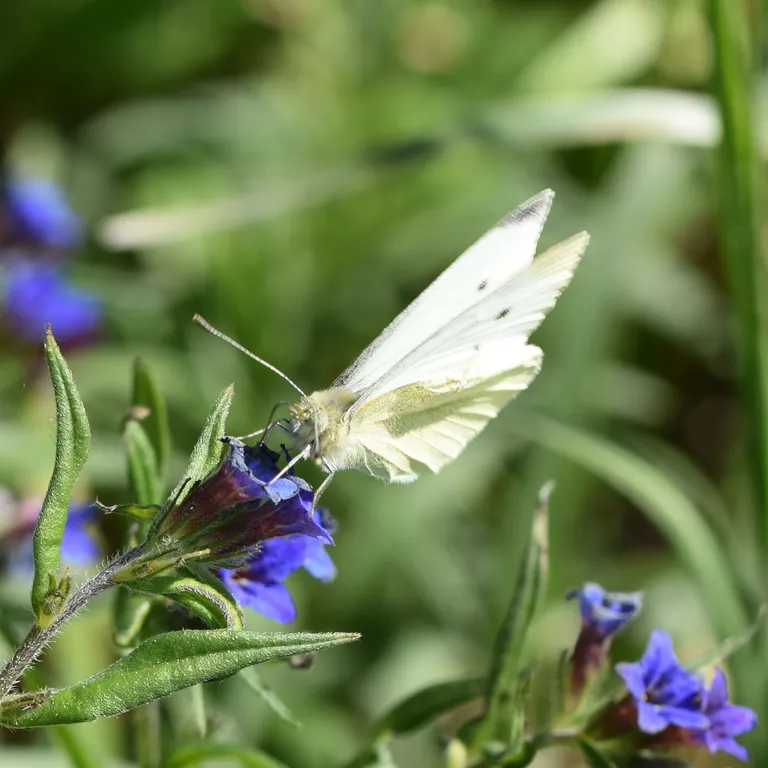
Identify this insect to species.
Pieris rapae
